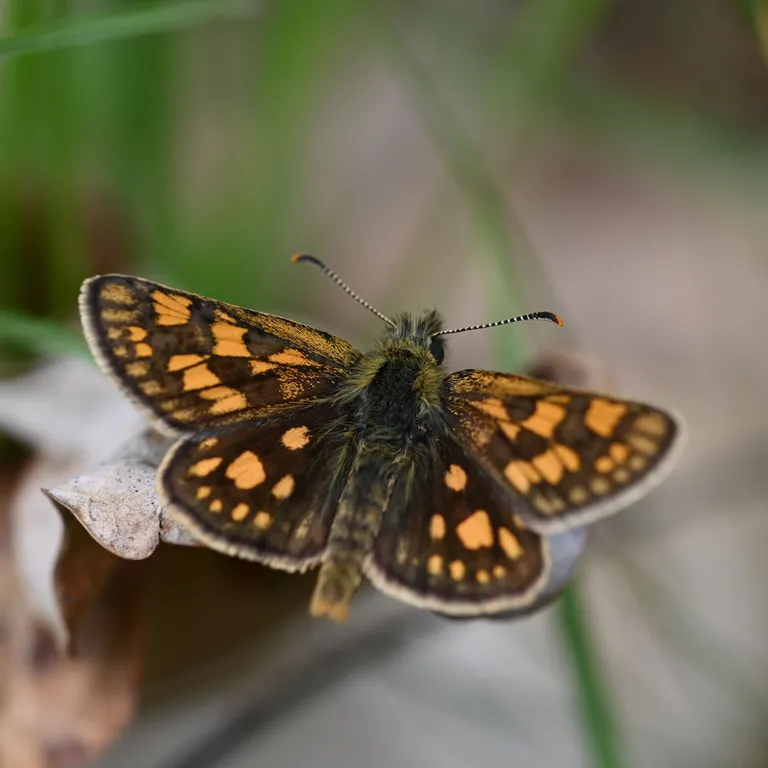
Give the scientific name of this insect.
Carterocephalus palaemon
